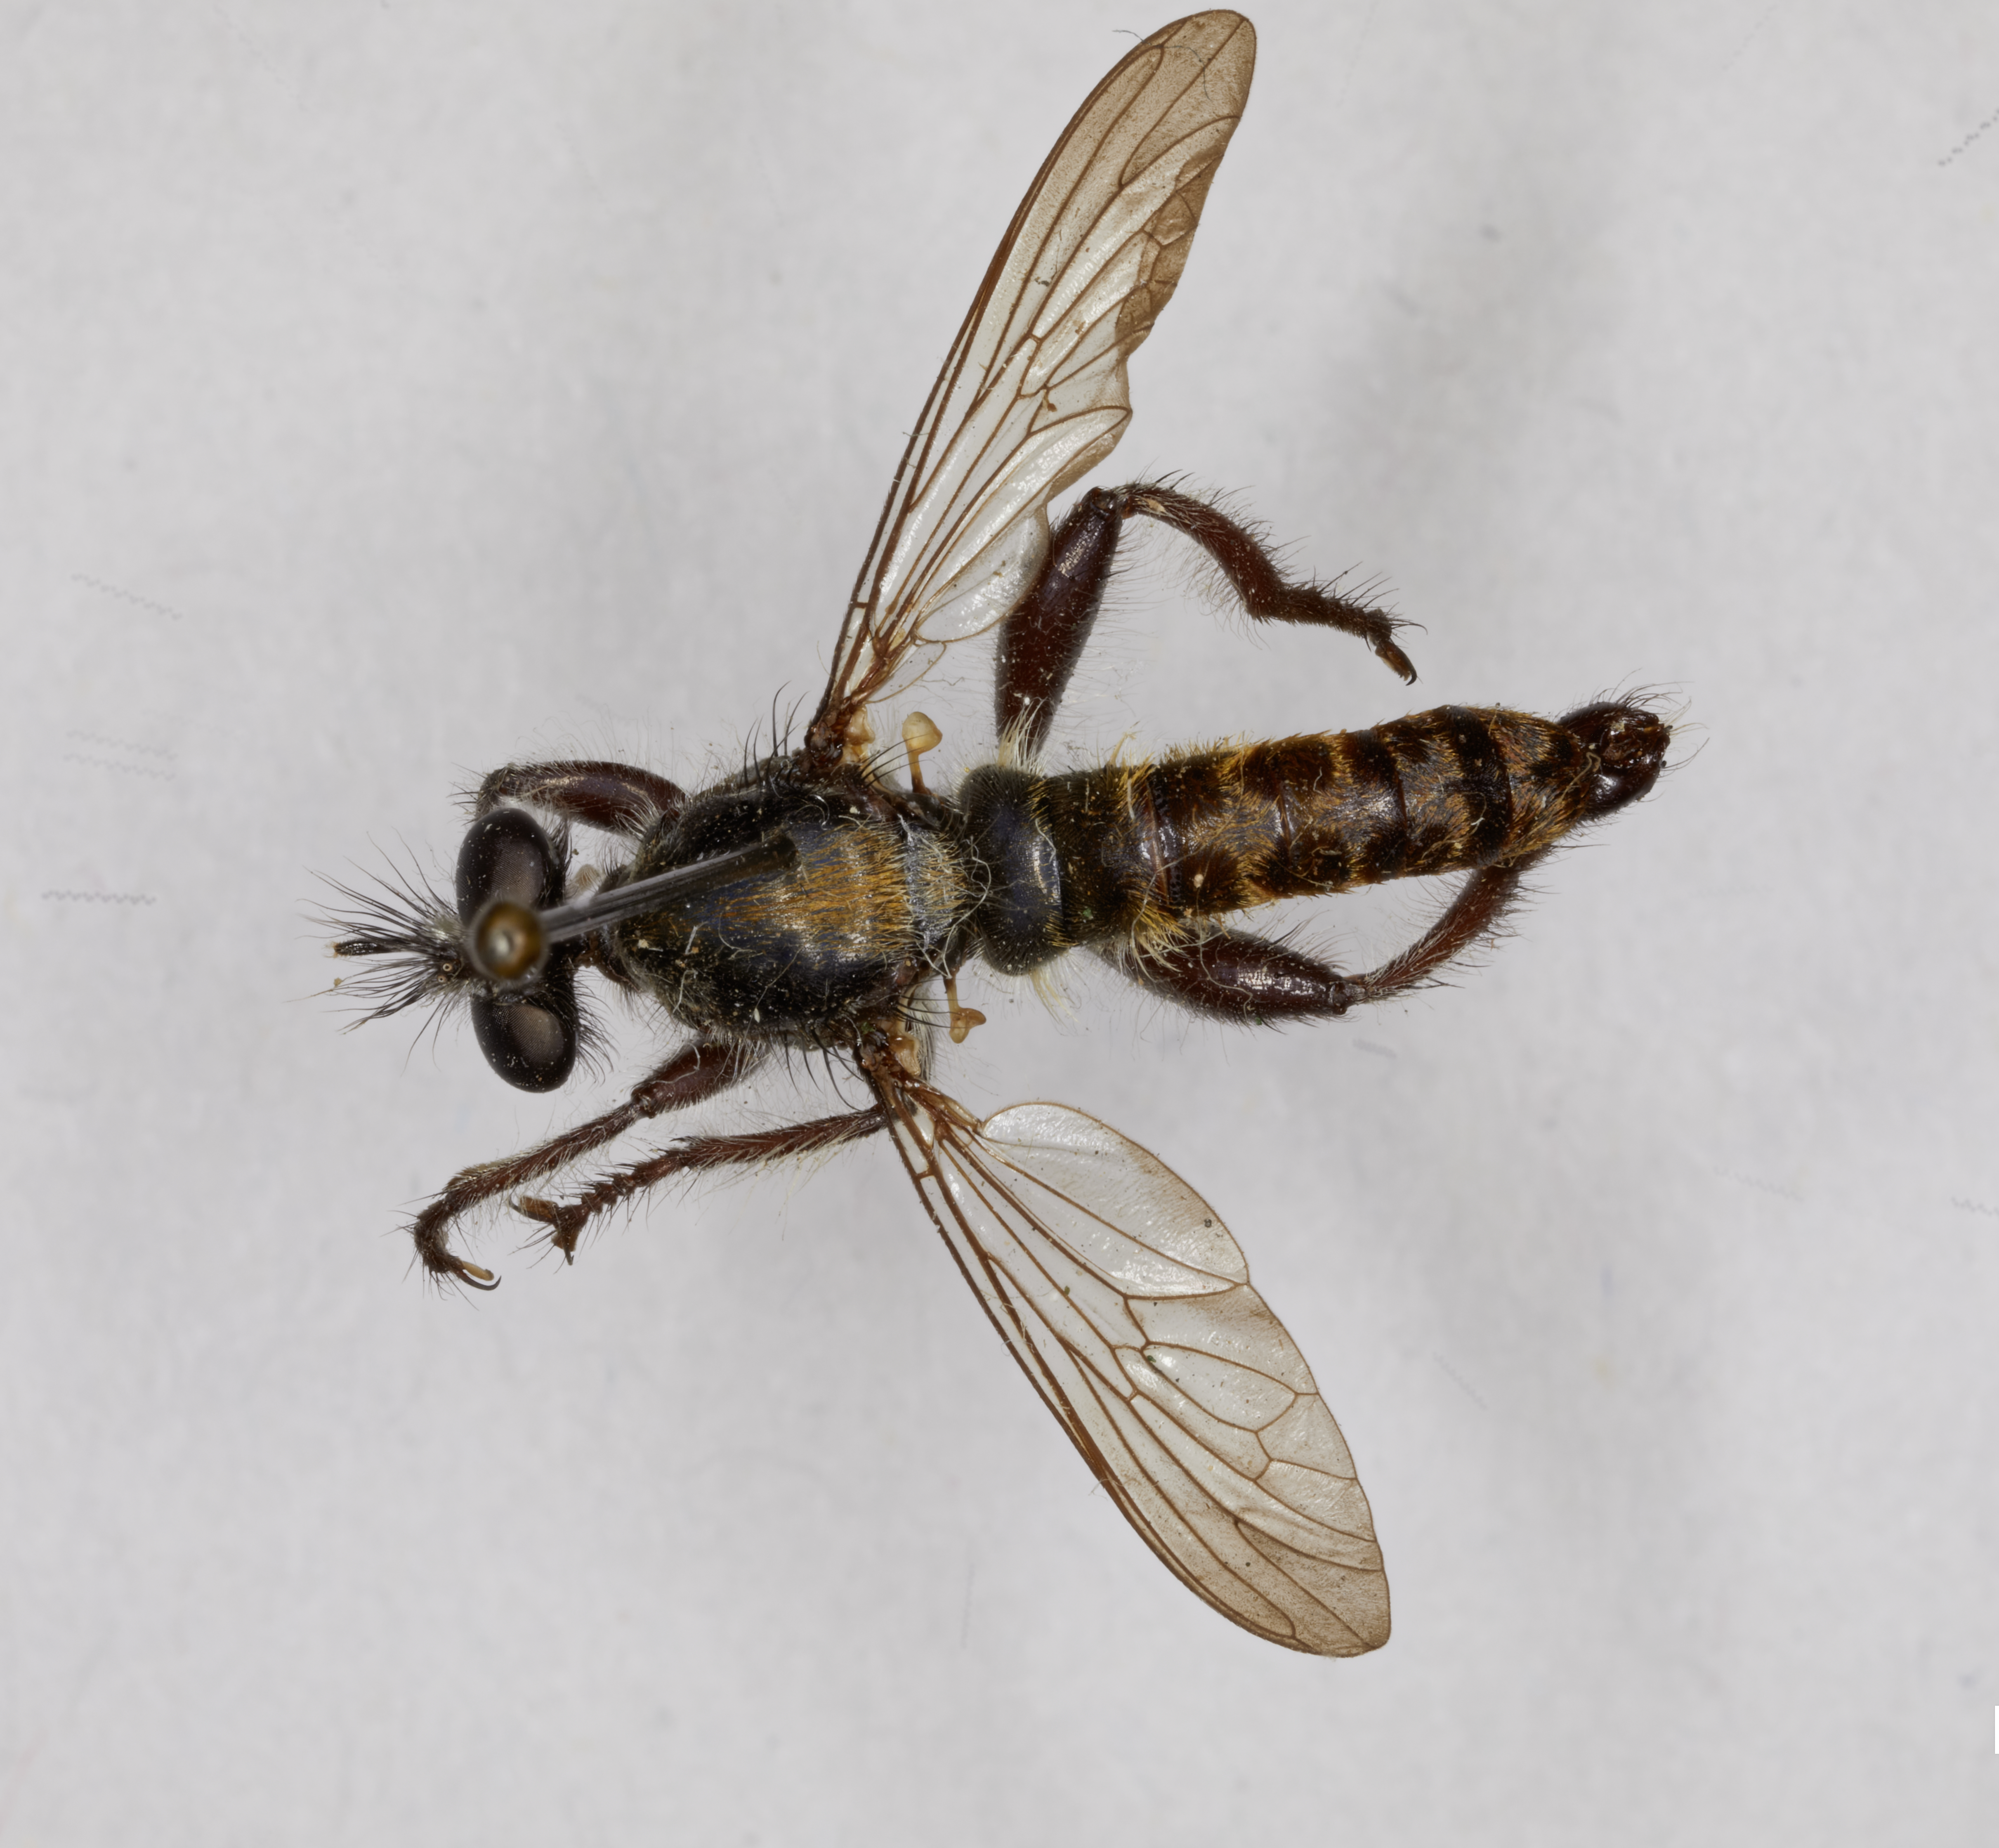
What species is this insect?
Laphria ithypyga
